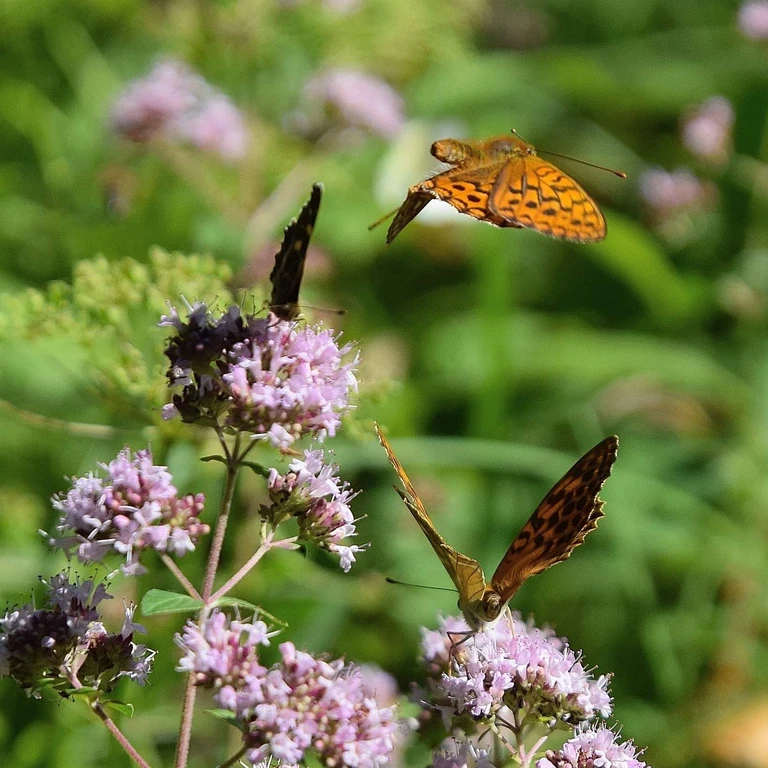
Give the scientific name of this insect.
Argynnis paphia
